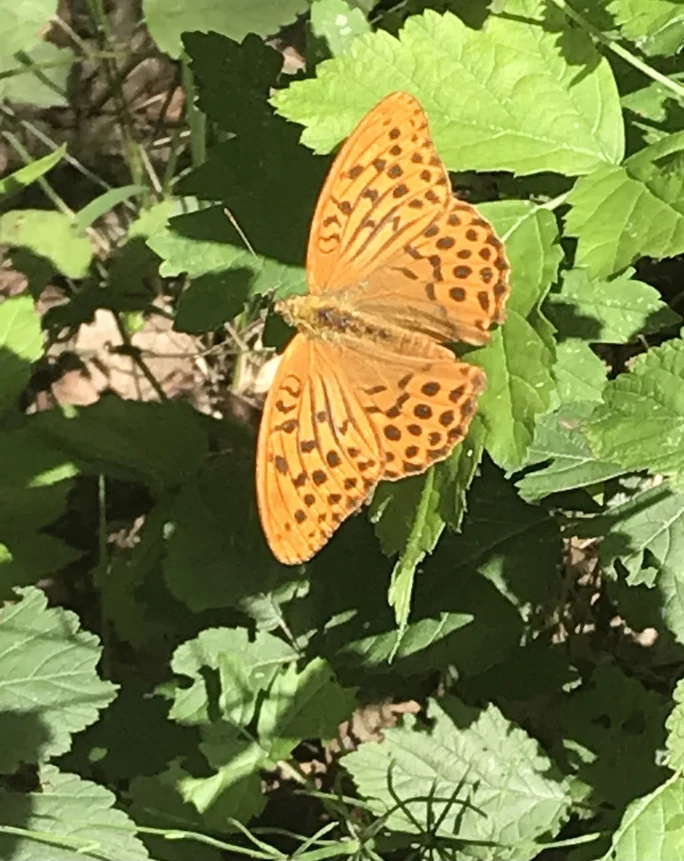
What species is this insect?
Argynnis paphia
